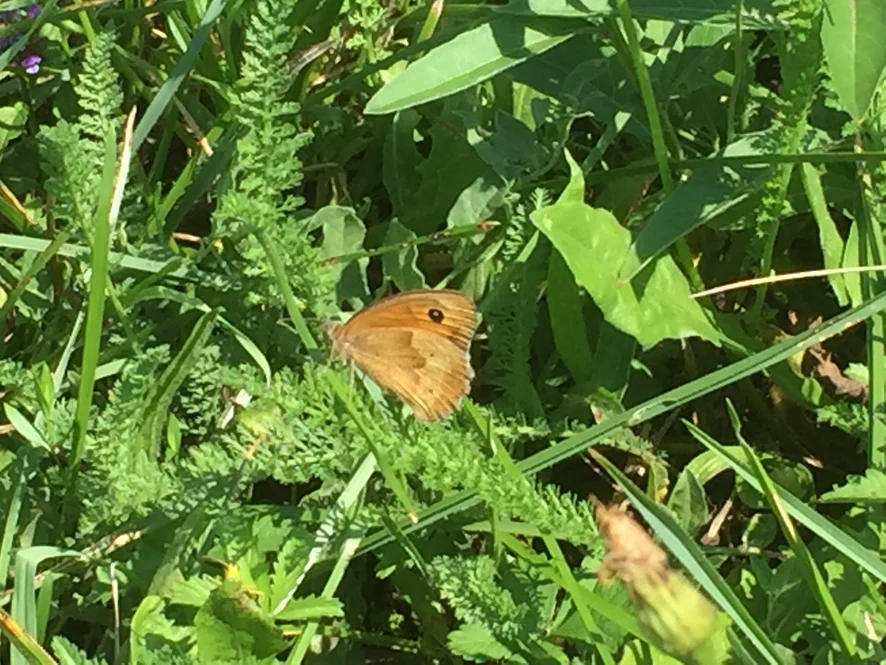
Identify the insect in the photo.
Maniola jurtina
